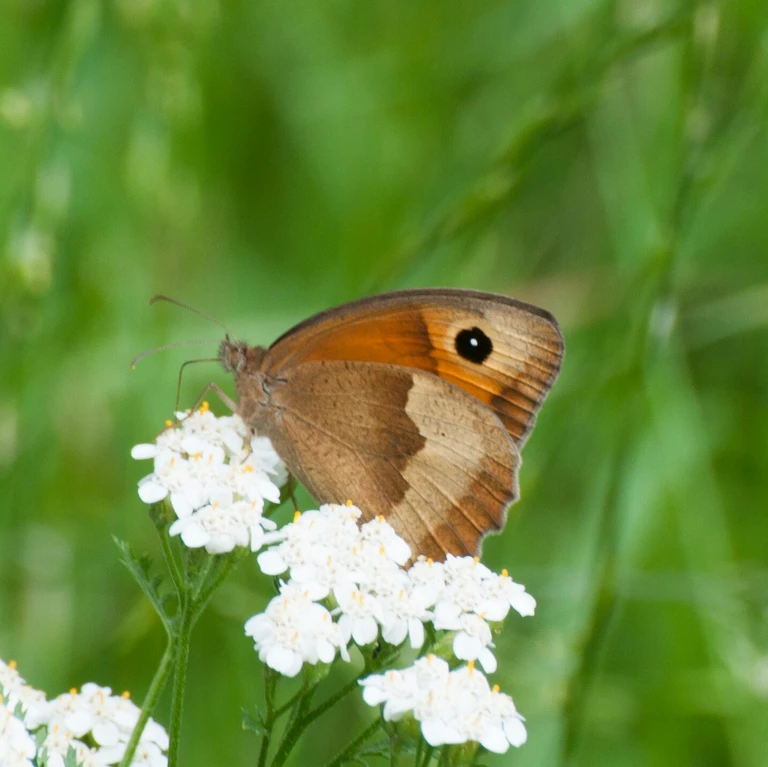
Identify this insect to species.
Maniola jurtina
